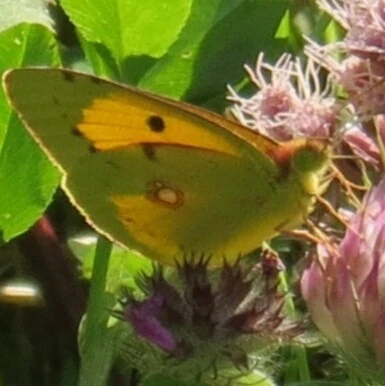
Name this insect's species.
Colias croceus
